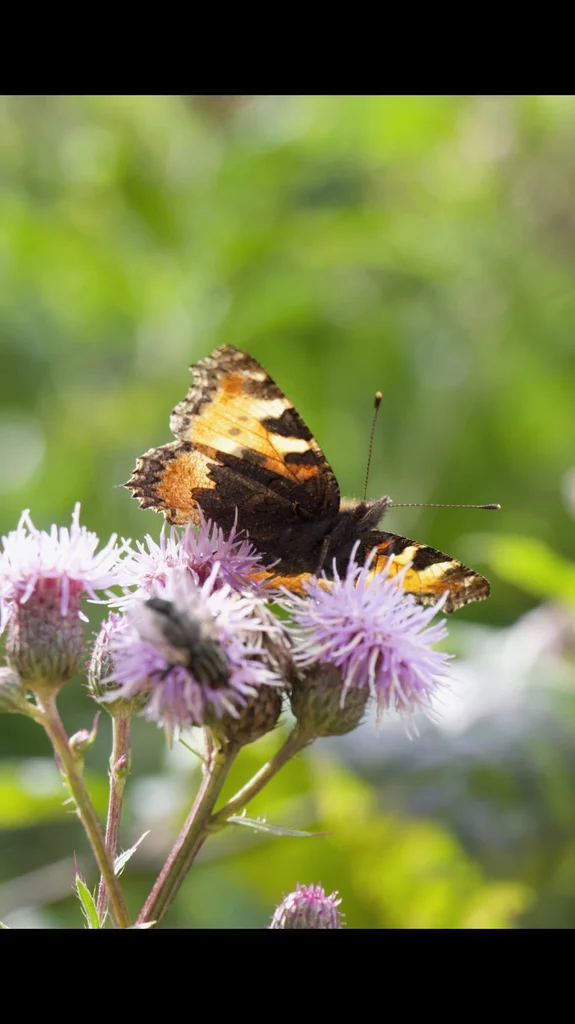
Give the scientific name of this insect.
Aglais urticae
